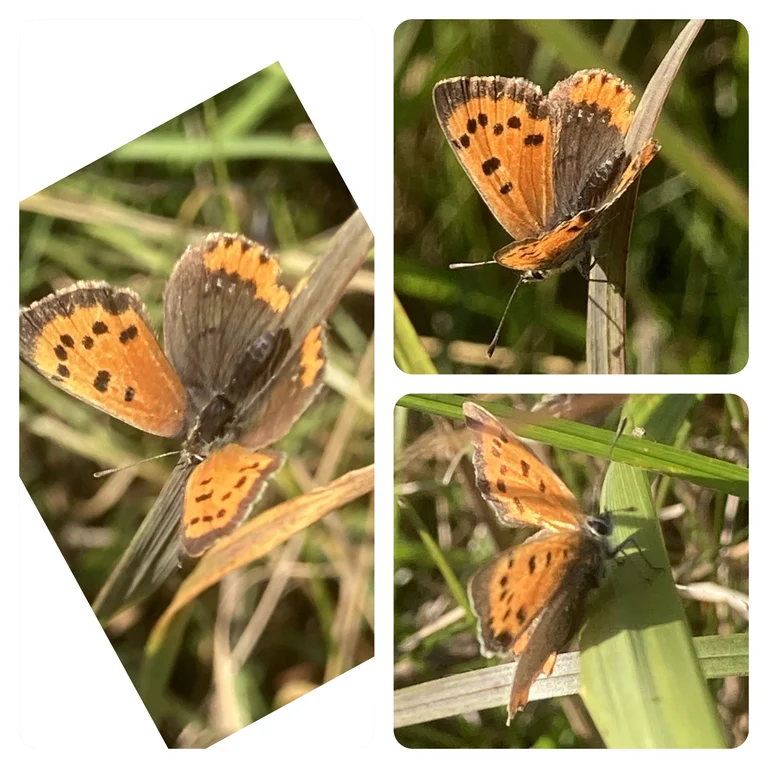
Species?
Lycaena phlaeas
